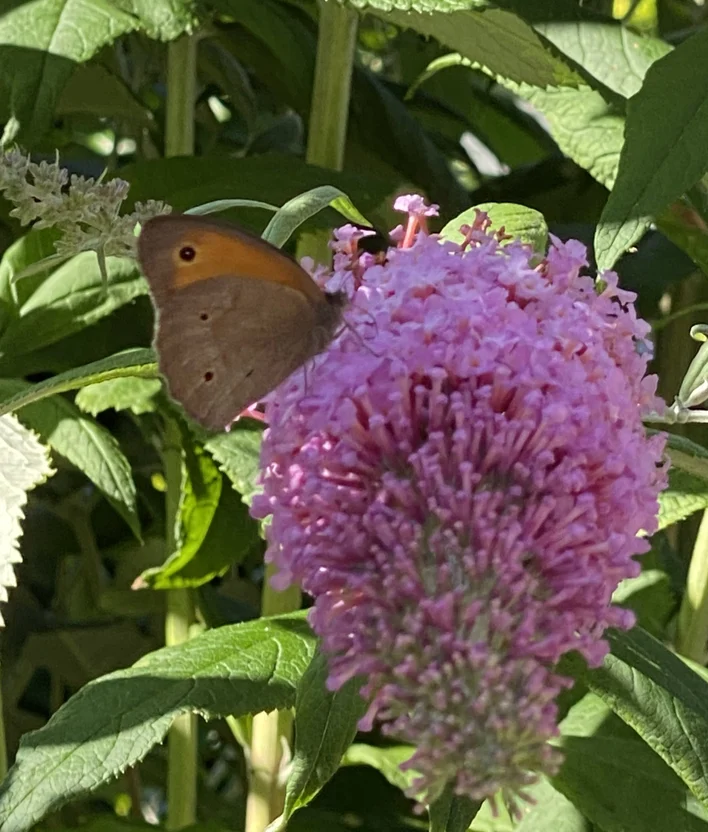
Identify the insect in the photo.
Maniola jurtina
